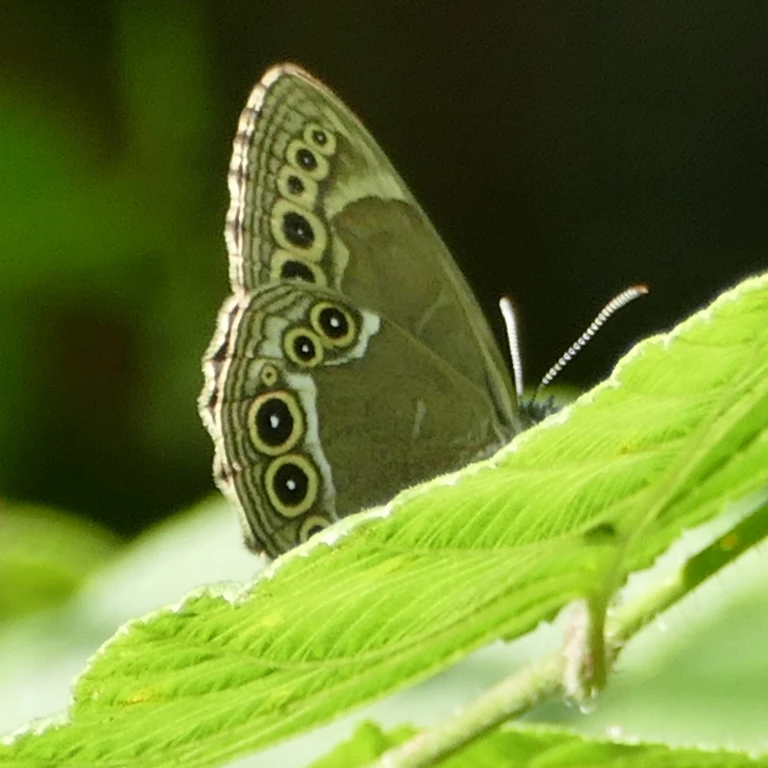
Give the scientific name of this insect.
Lopinga achine (also Pararge achine)
